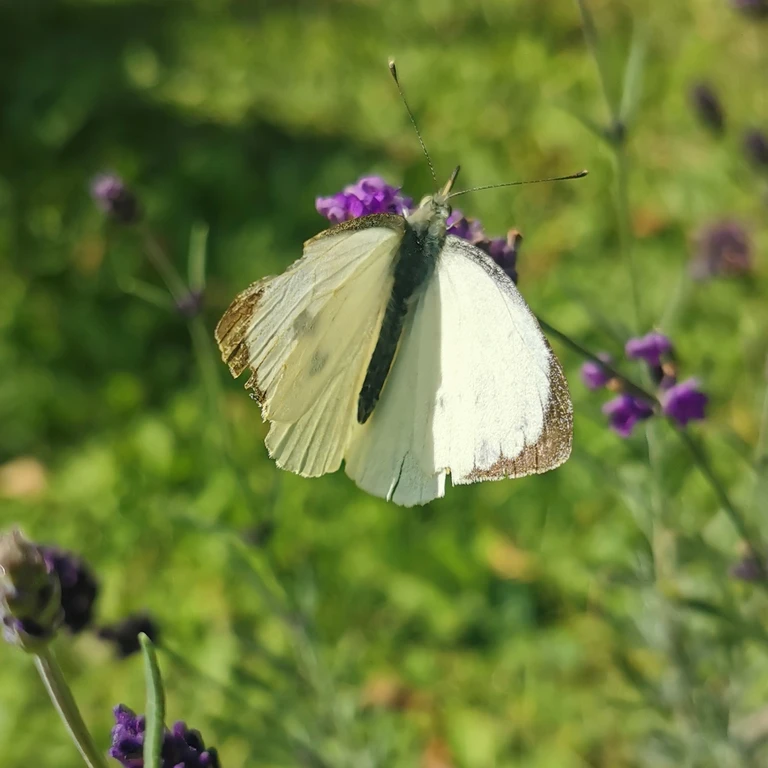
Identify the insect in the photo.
Pieris brassicae
